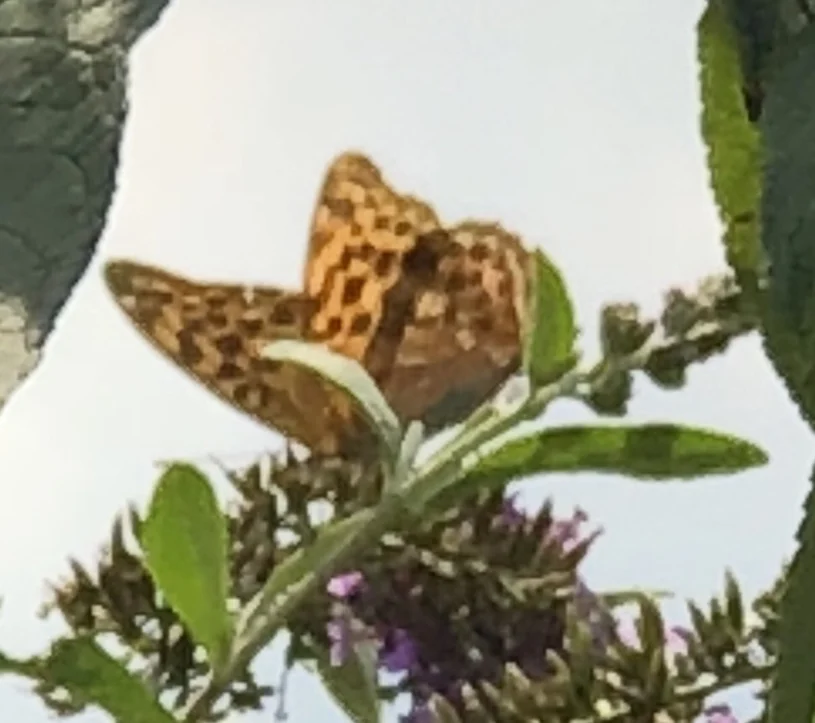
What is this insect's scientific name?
Argynnis paphia
